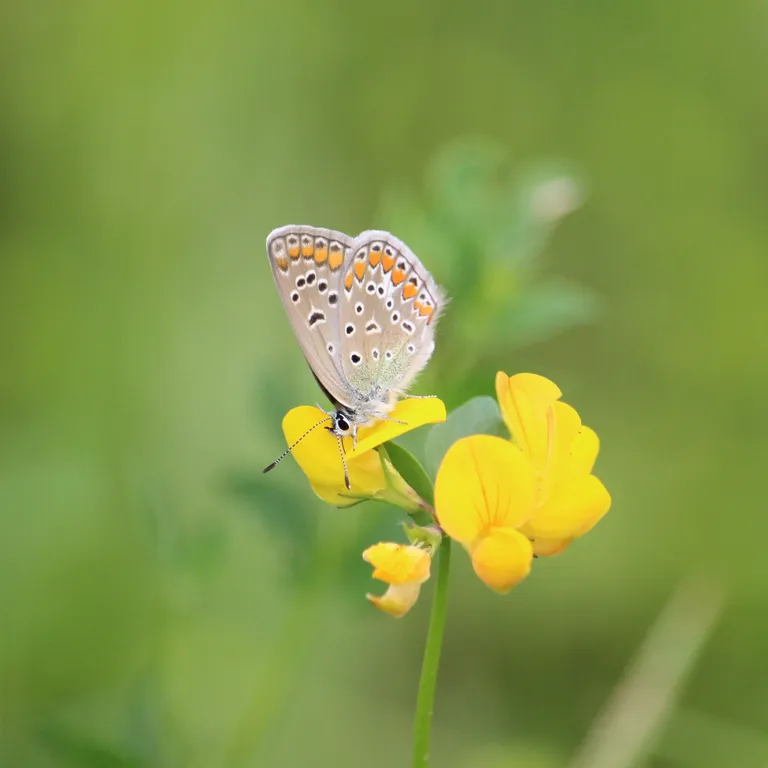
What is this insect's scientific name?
Polyommatus icarus
